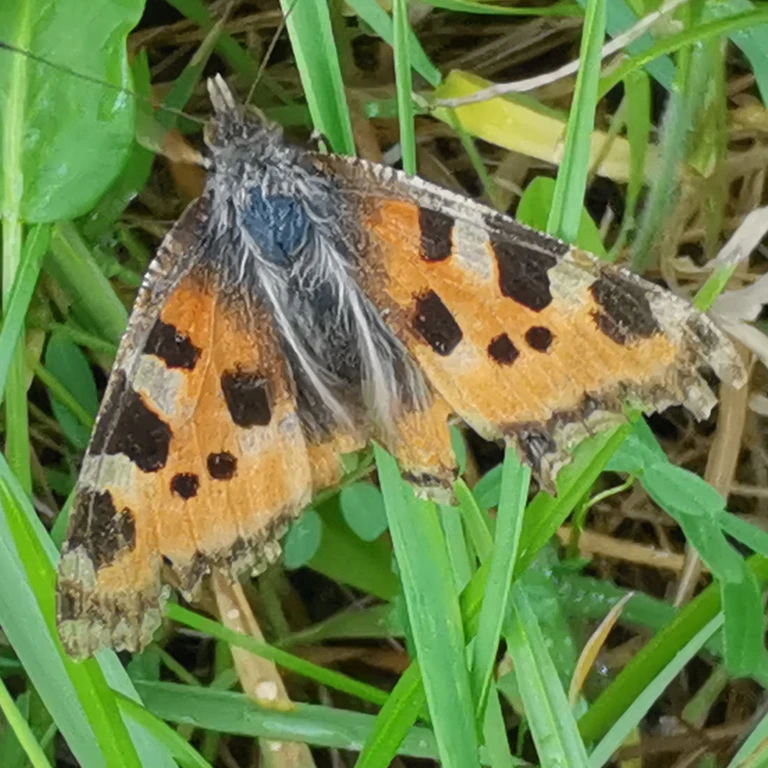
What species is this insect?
Aglais urticae
